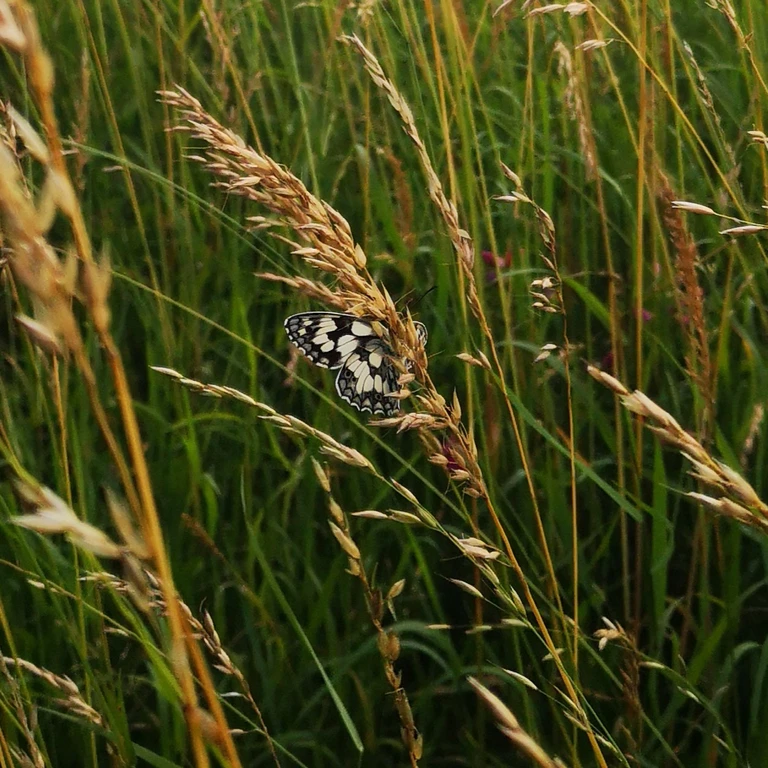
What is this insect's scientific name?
Melanargia galathea
